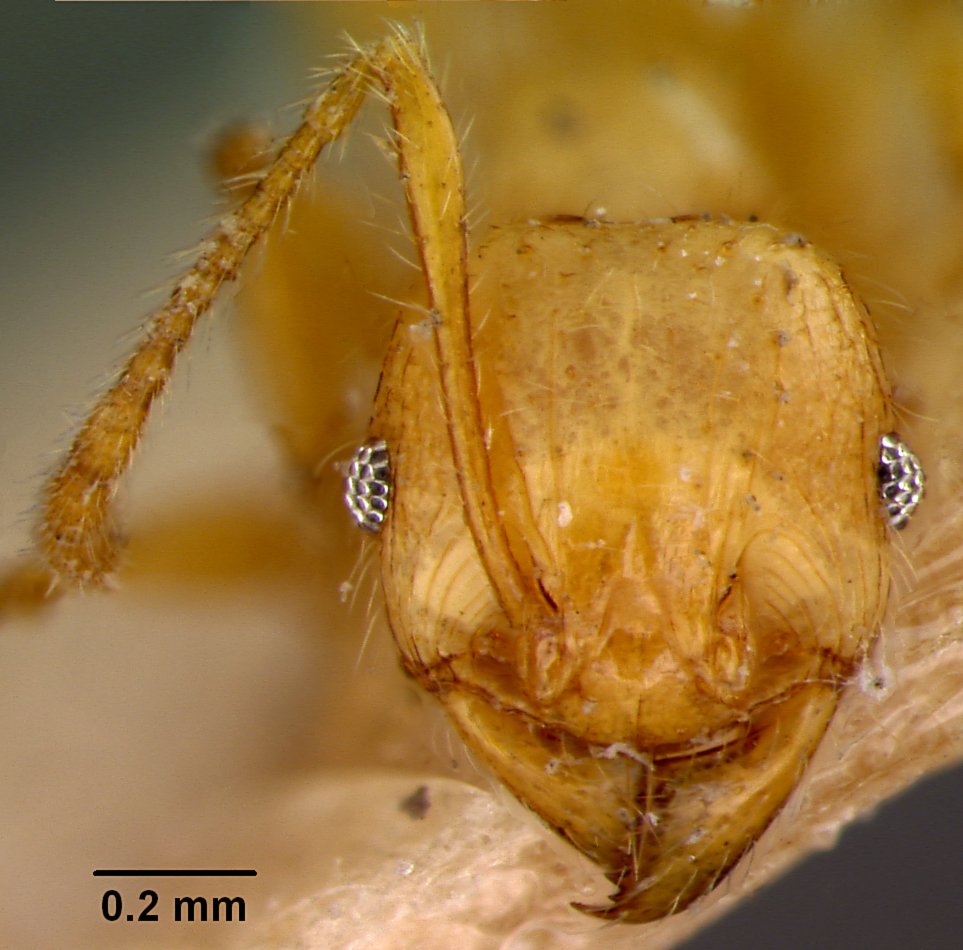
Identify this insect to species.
Pheidole mendanai
